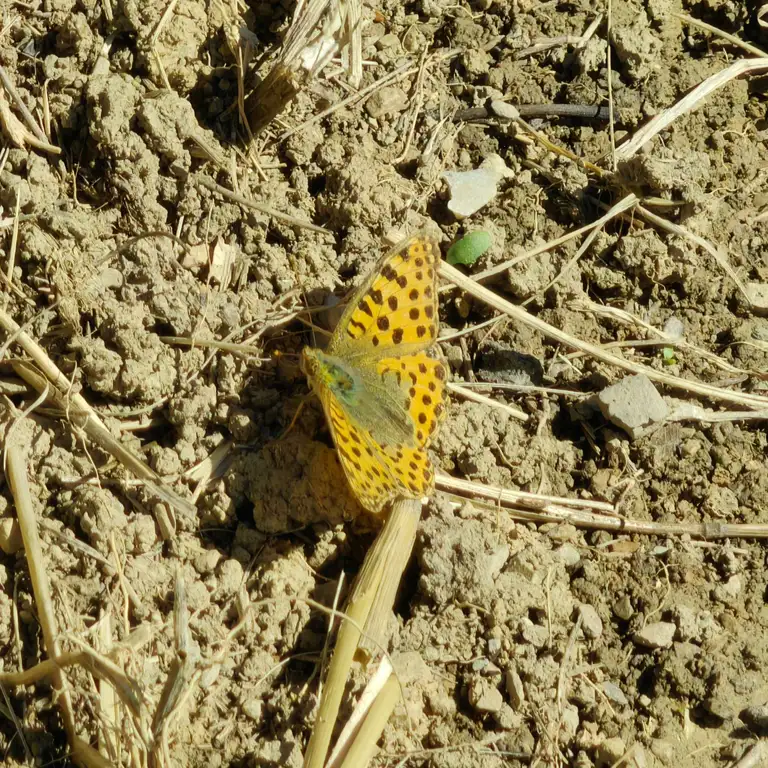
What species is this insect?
Issoria lathonia
